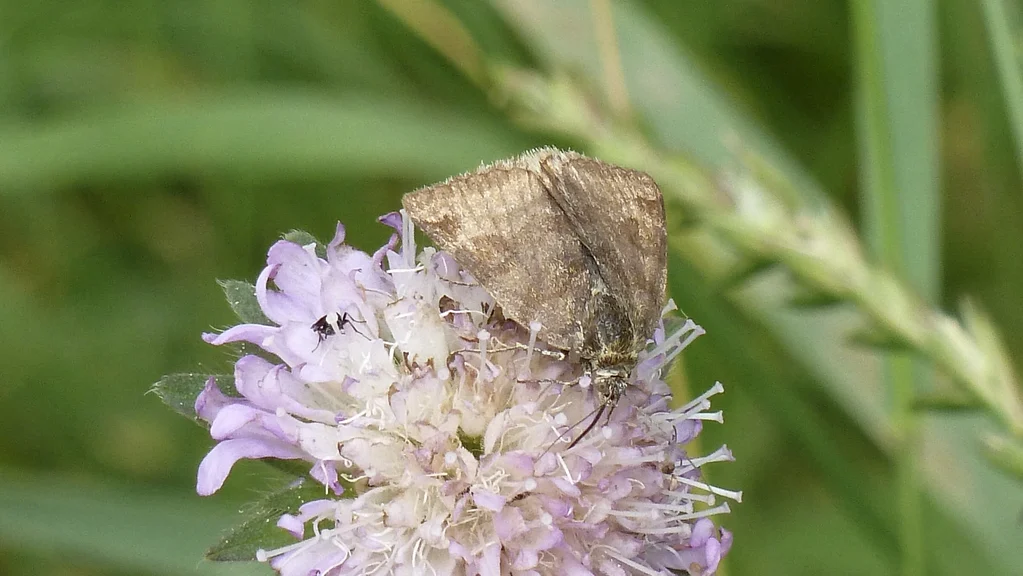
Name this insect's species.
Euclidia glyphica
